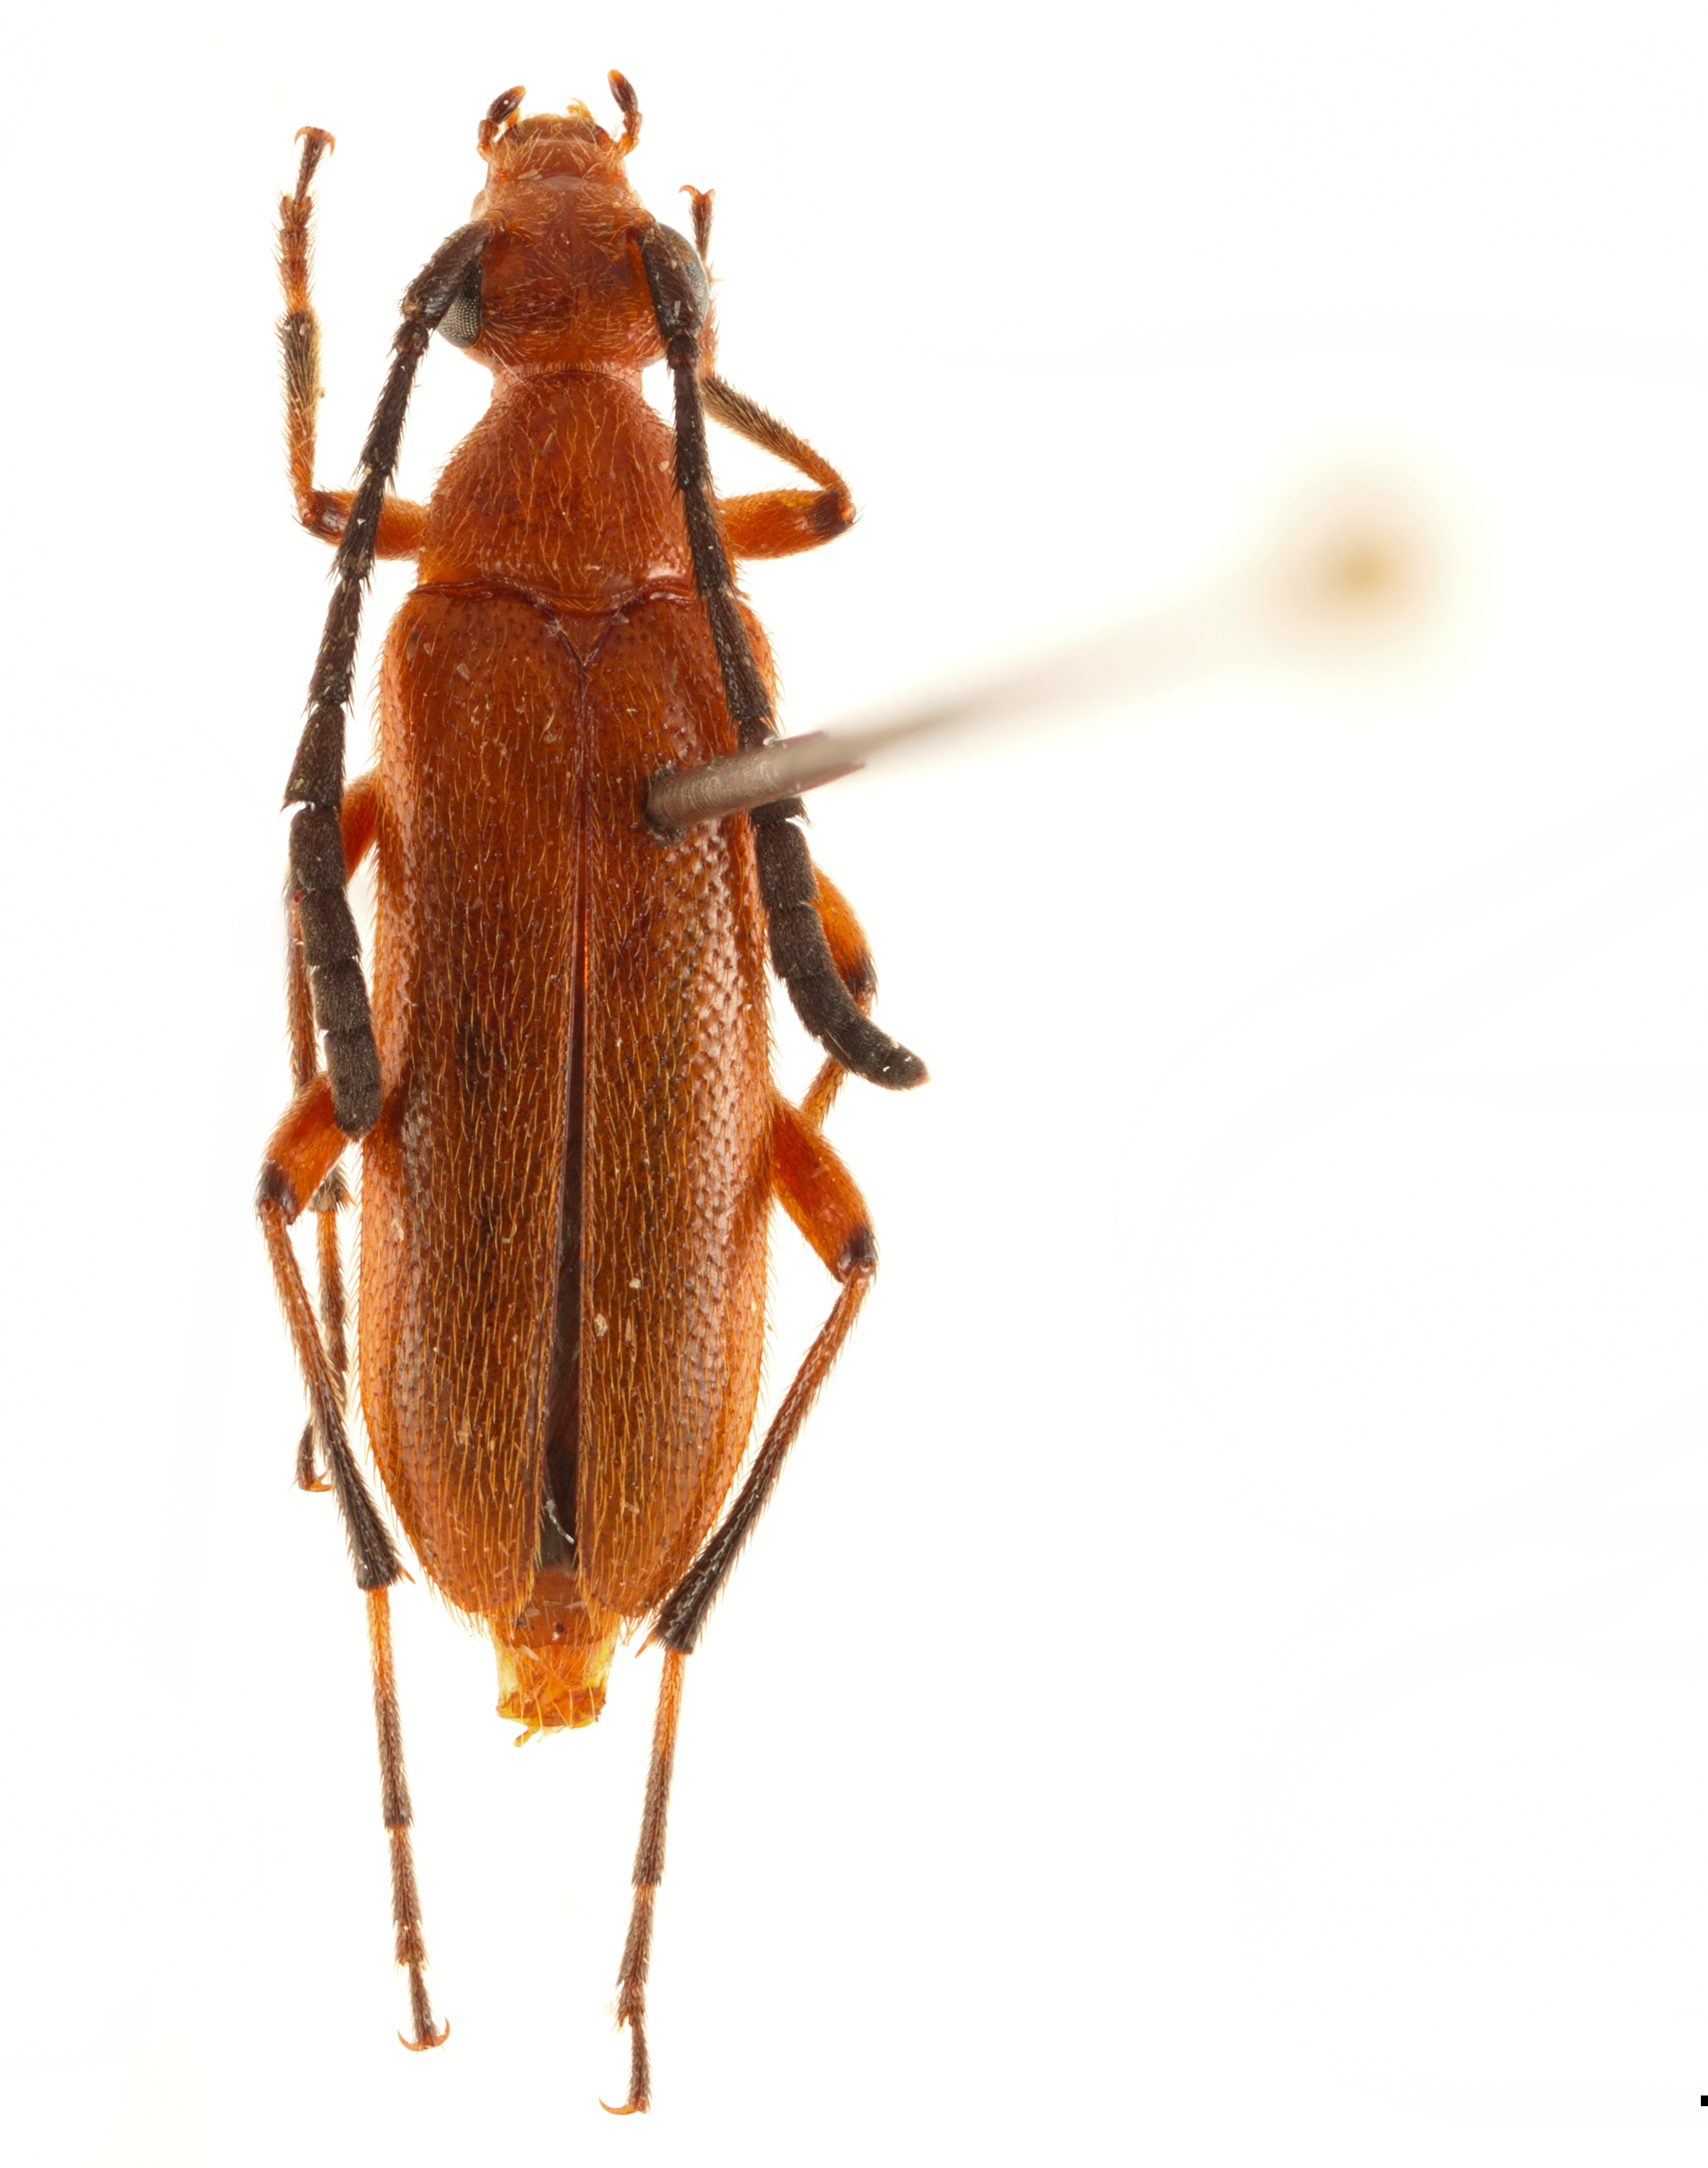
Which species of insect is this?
Nemognathomimus michelbacheri
